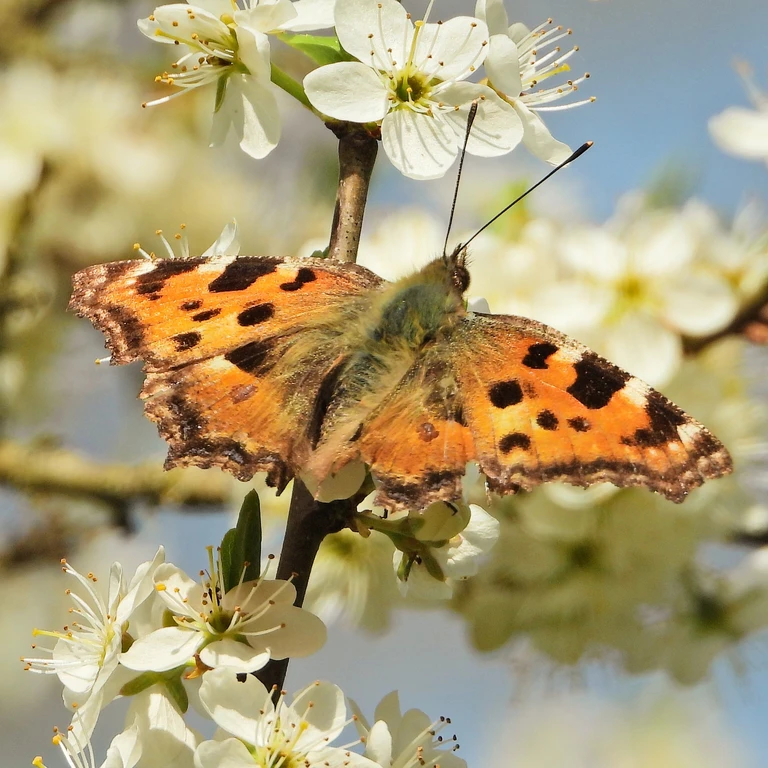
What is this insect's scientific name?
Nymphalis polychloros
